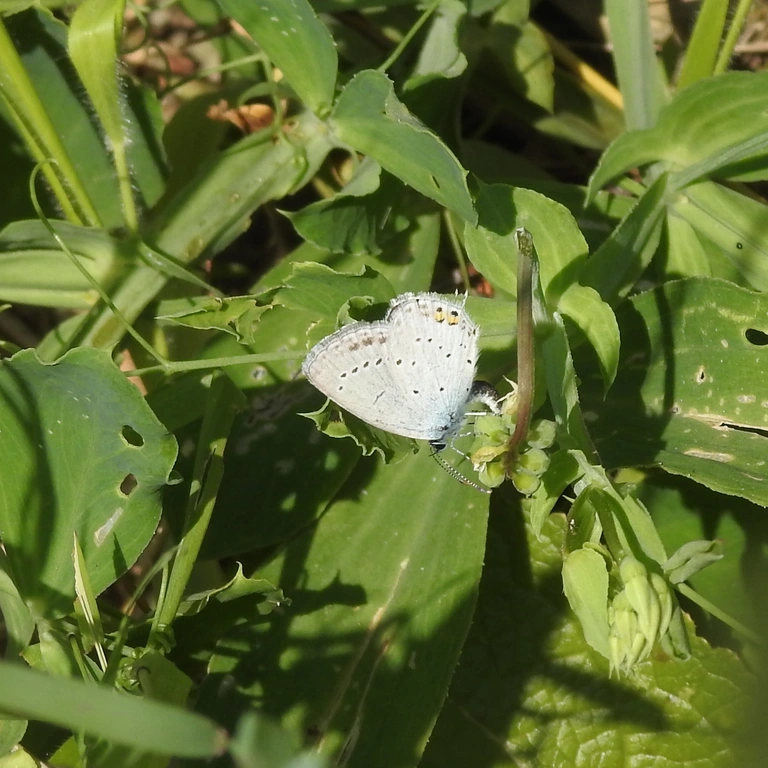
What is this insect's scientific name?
Cupido argiades (also Elkalyce argiades)
